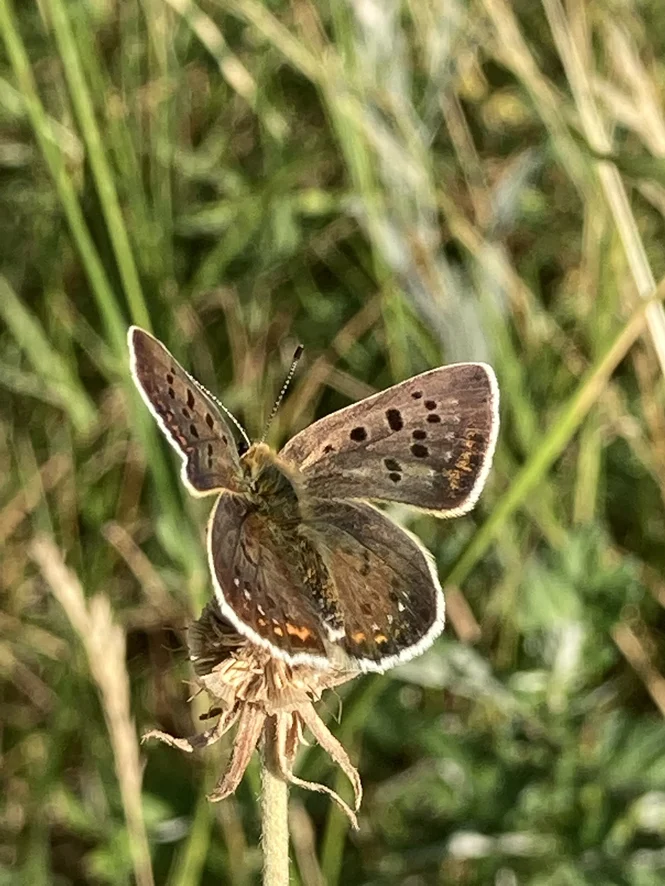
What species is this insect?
Lycaena tityrus (also Loweia tityrus)
